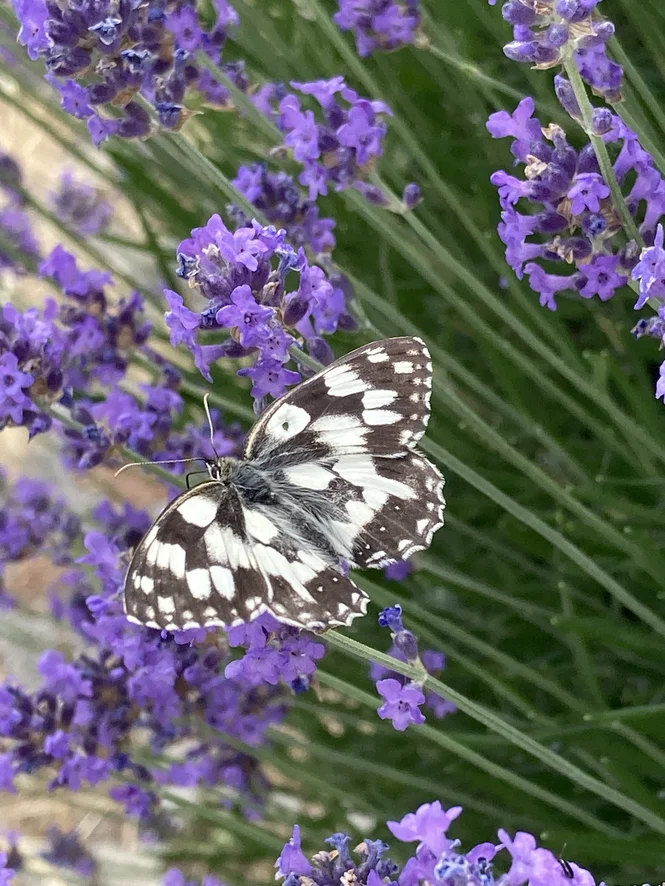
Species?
Melanargia galathea
